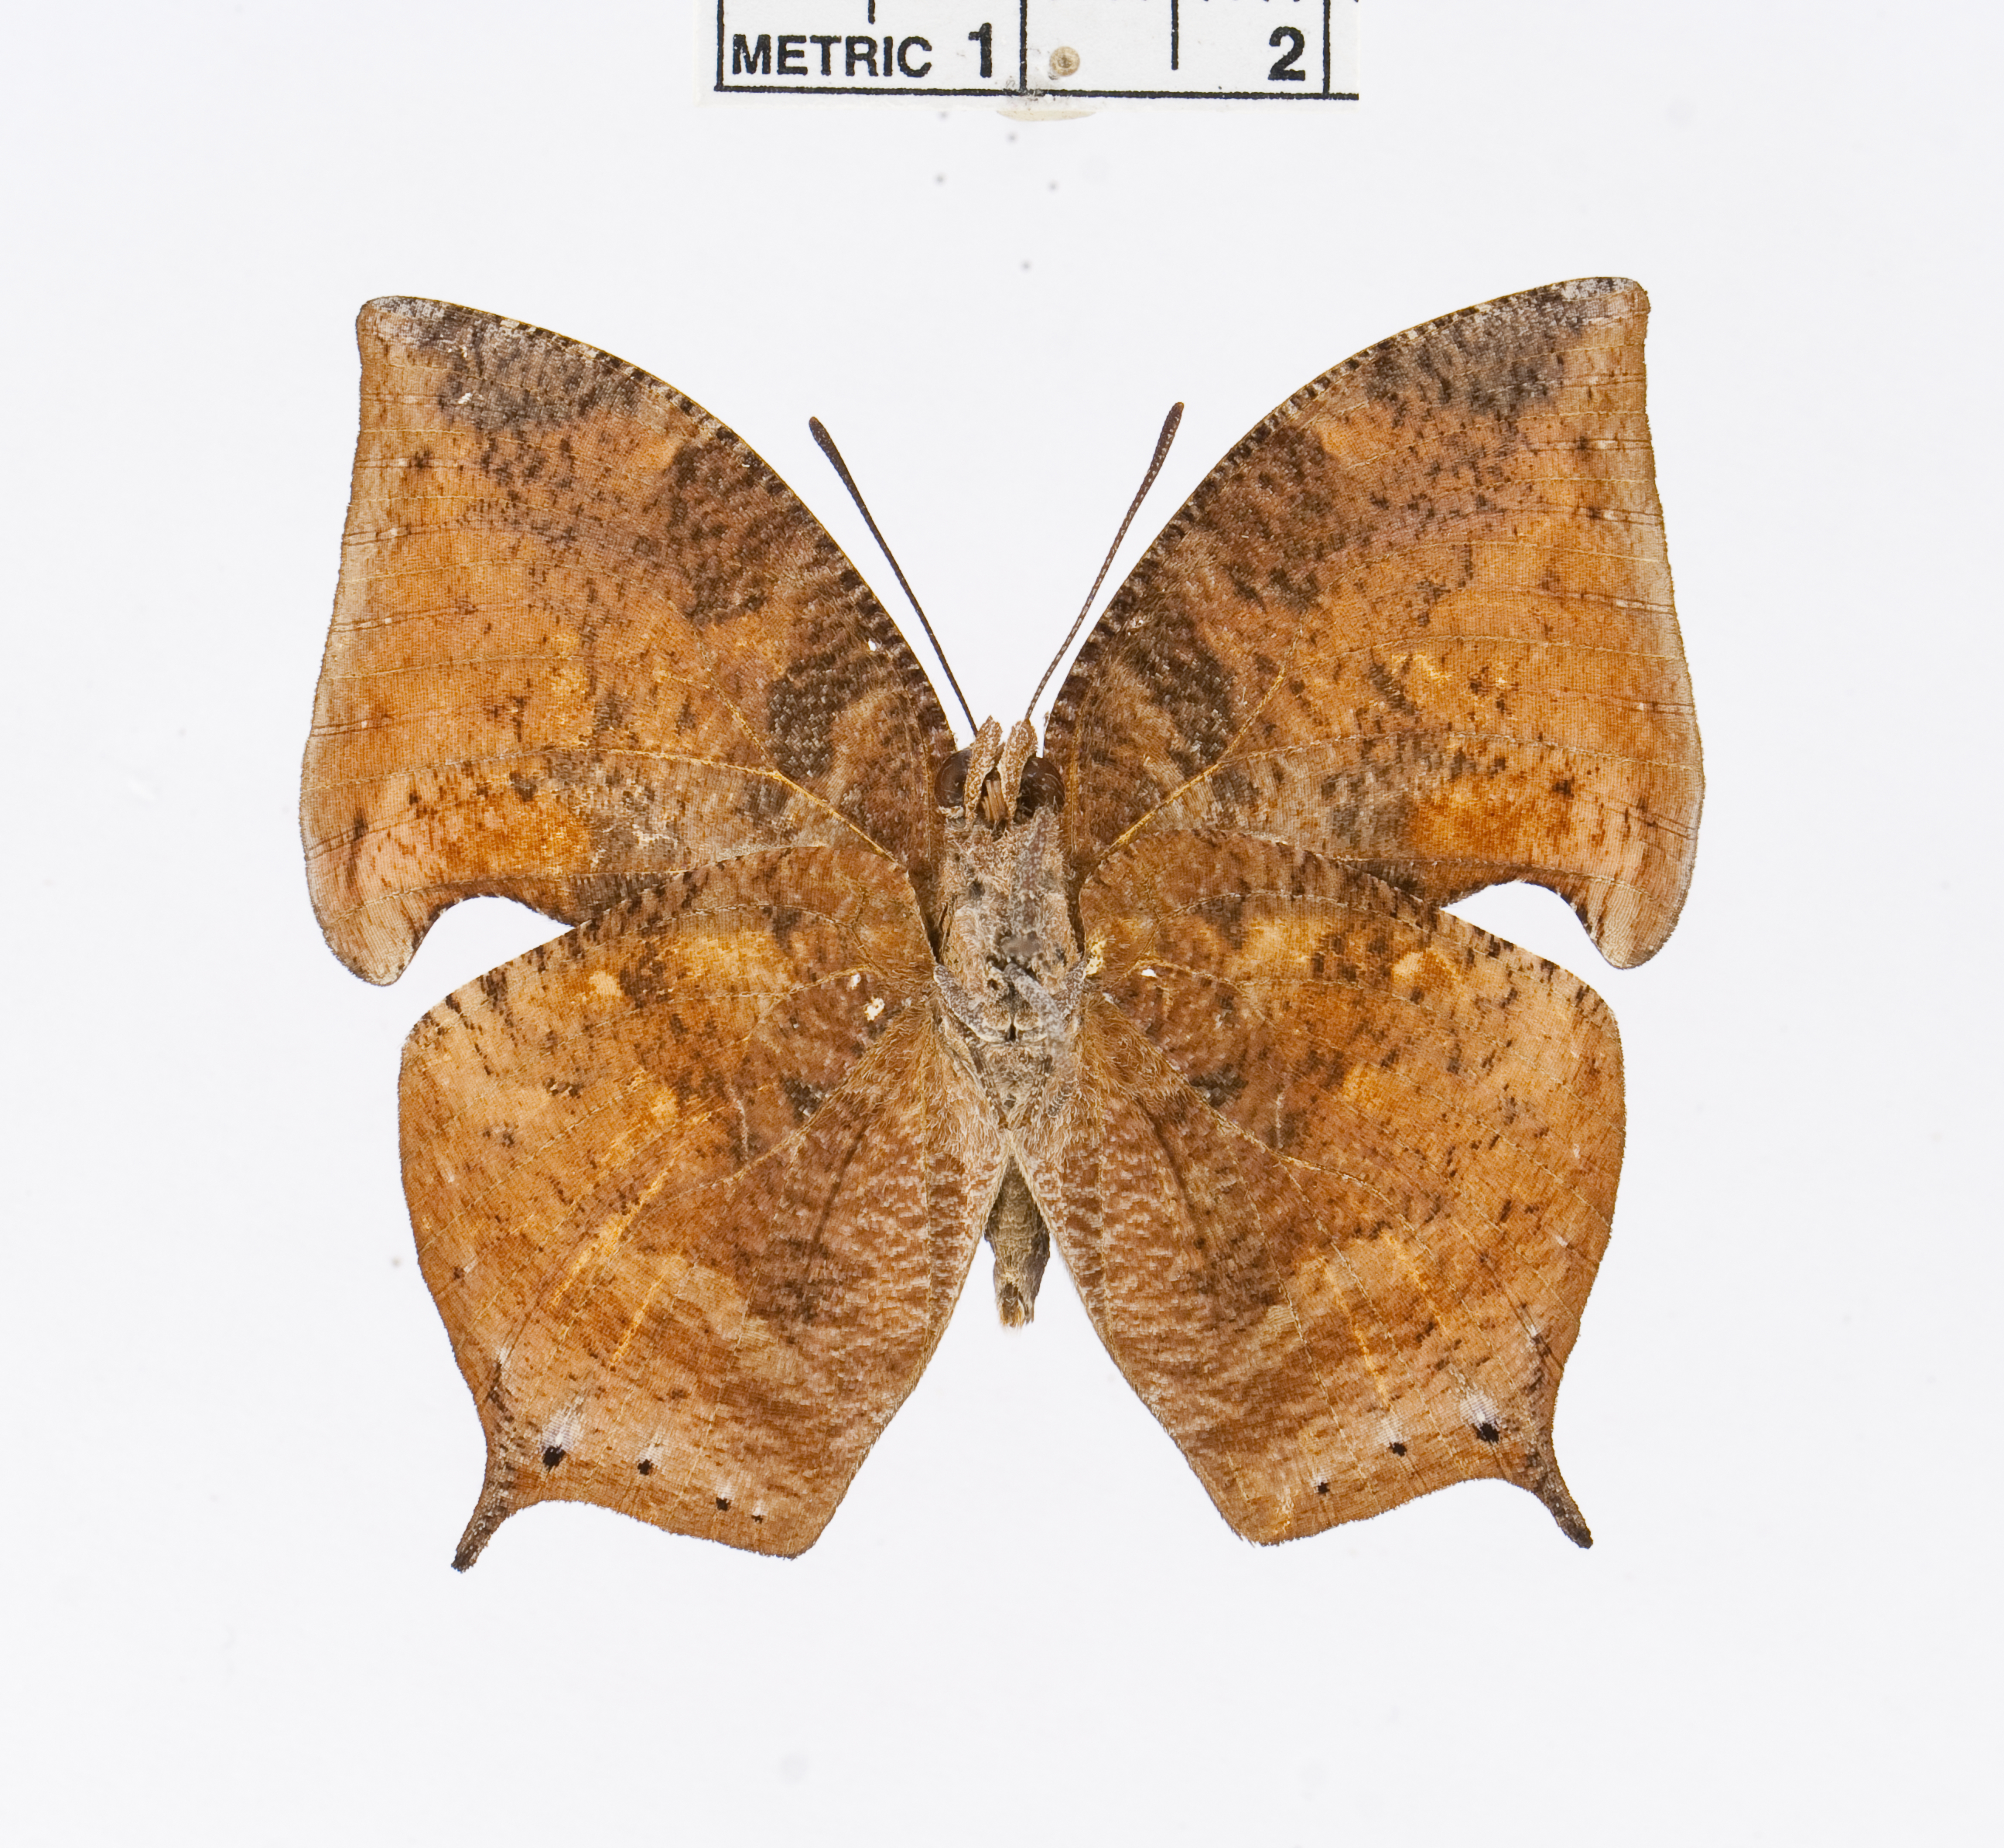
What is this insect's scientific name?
Memphis laertes
